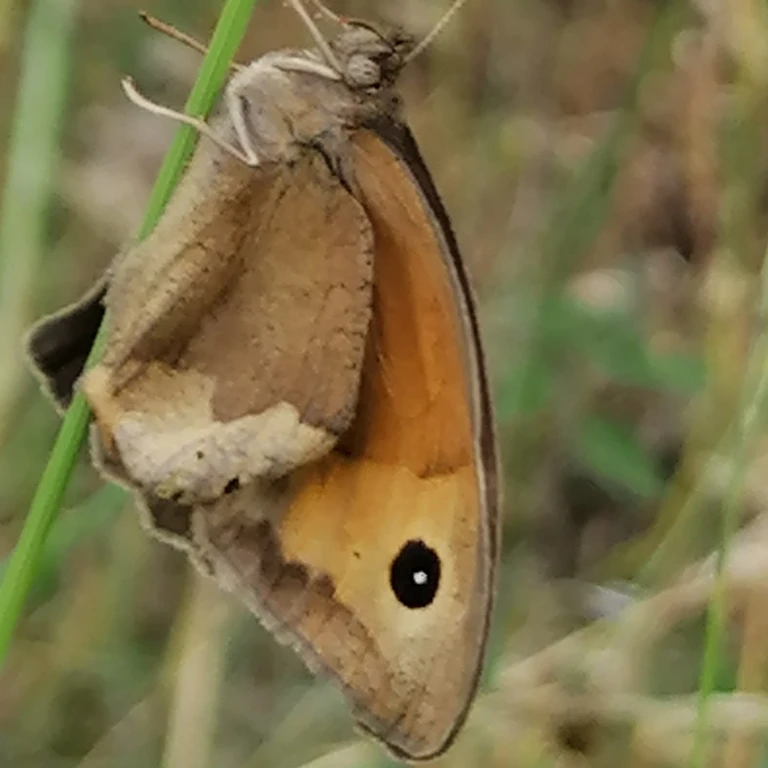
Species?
Maniola jurtina
